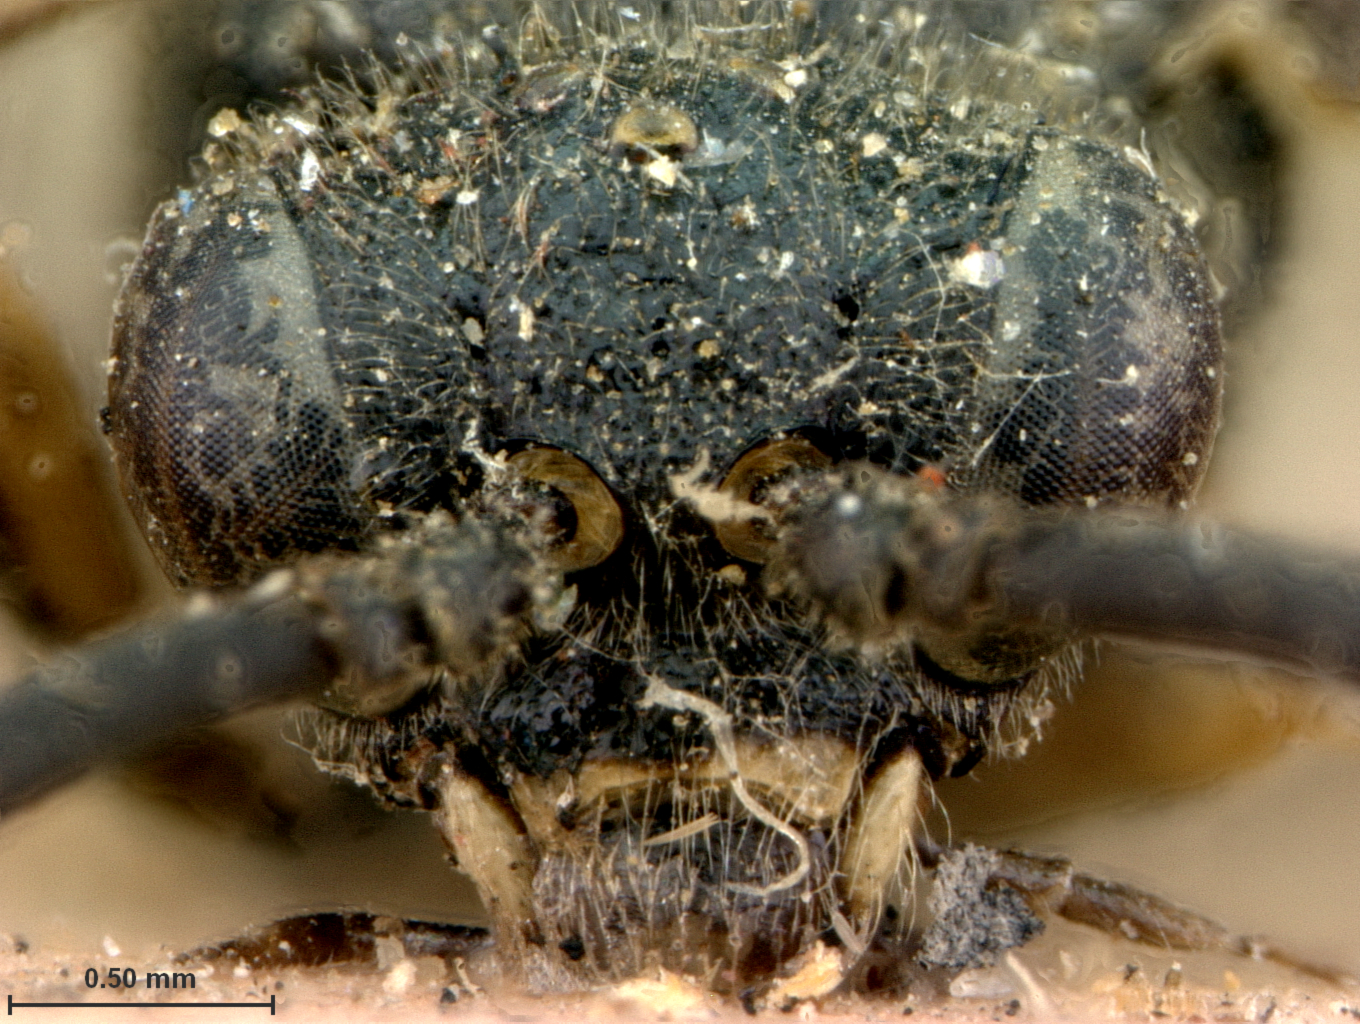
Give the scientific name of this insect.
Macrophya femorata
